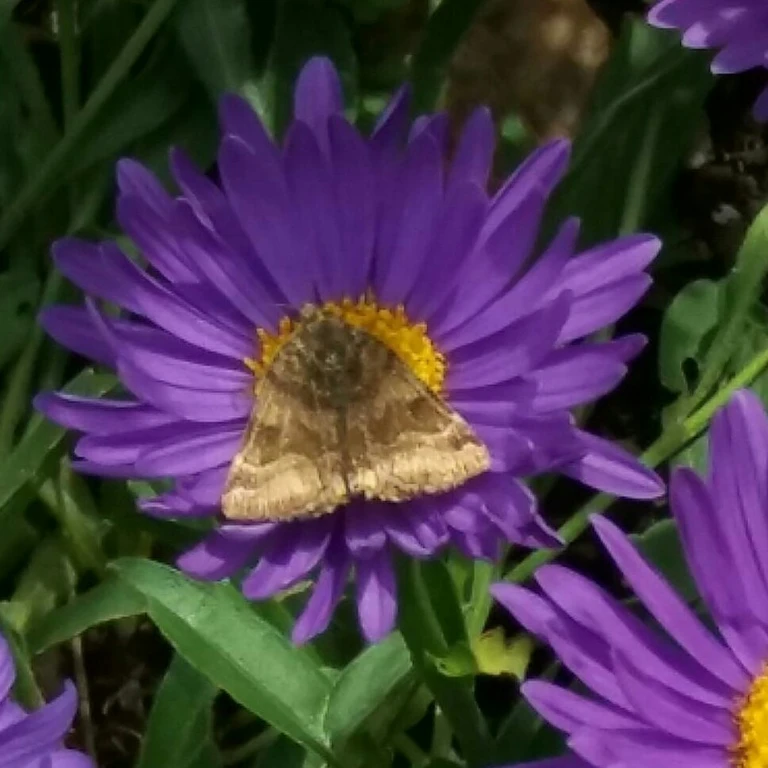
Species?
Euclidia glyphica
